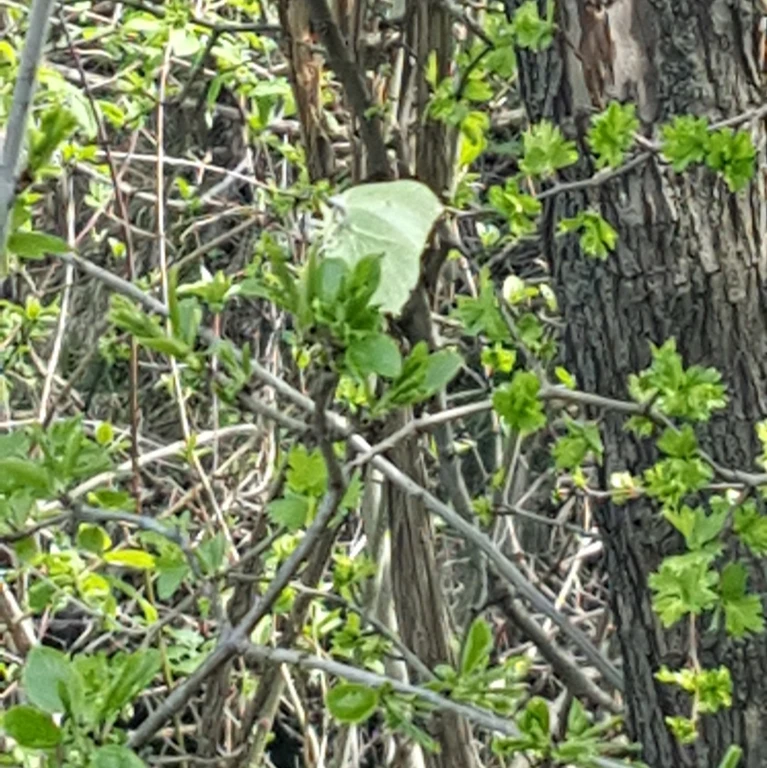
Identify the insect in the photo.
Gonepteryx rhamni
